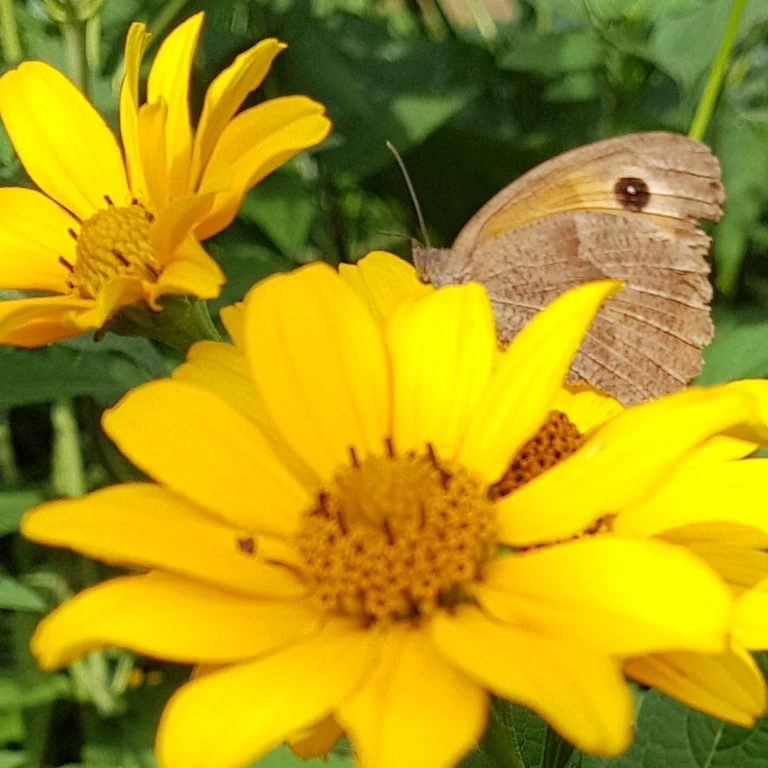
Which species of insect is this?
Maniola jurtina
